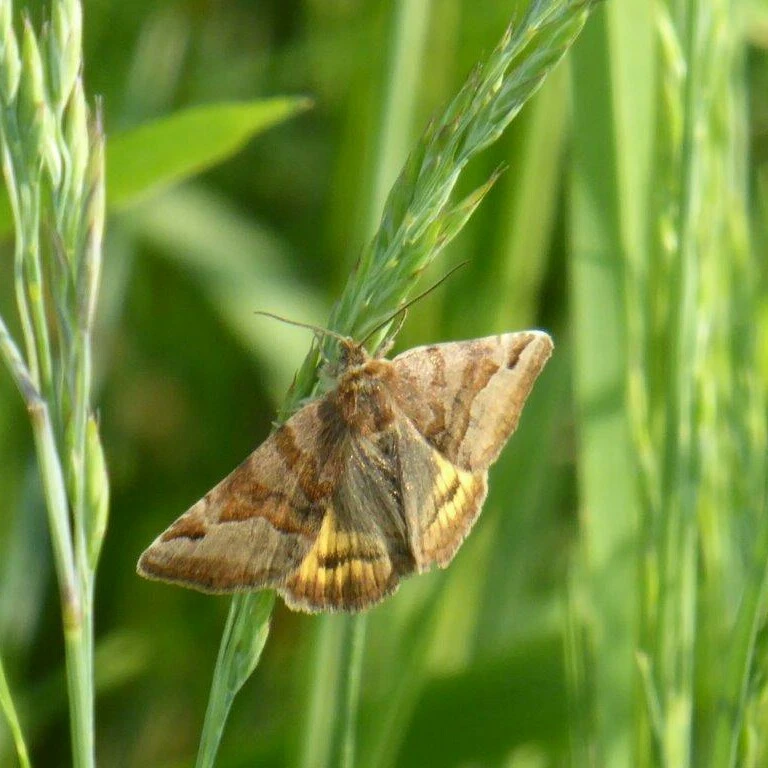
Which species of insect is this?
Euclidia glyphica
